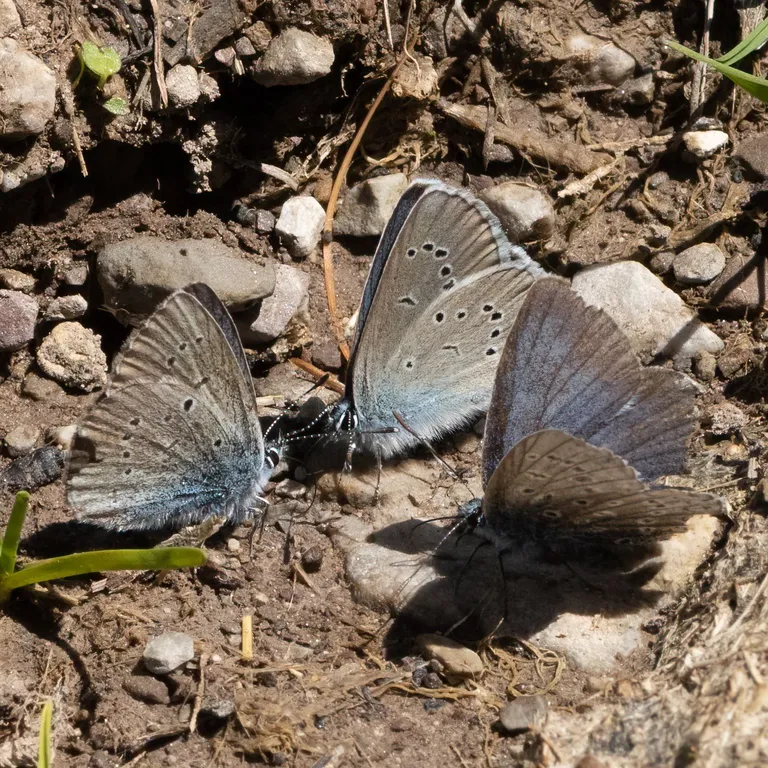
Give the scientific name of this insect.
Cyaniris semiargus
